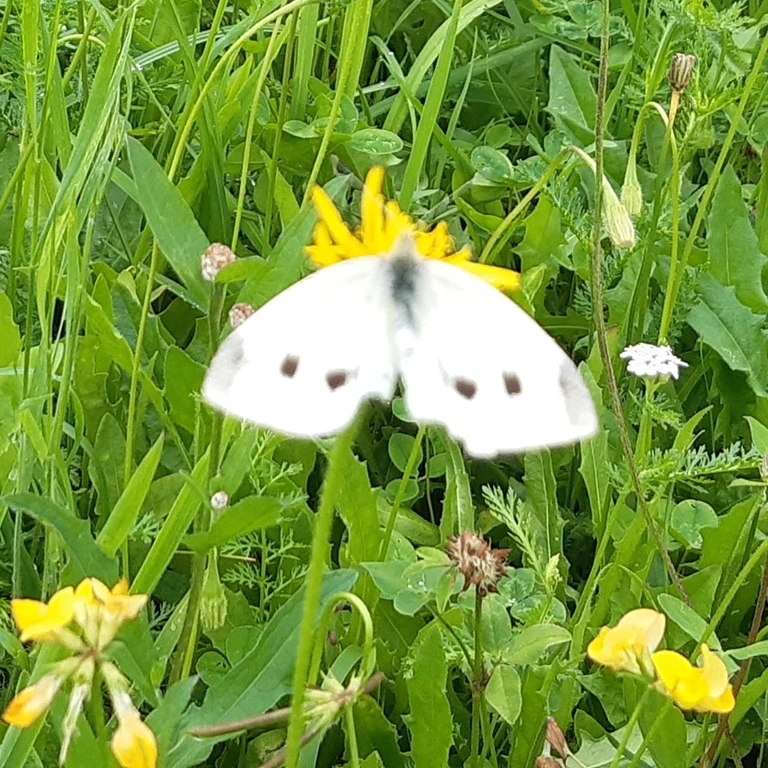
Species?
Pieris rapae
